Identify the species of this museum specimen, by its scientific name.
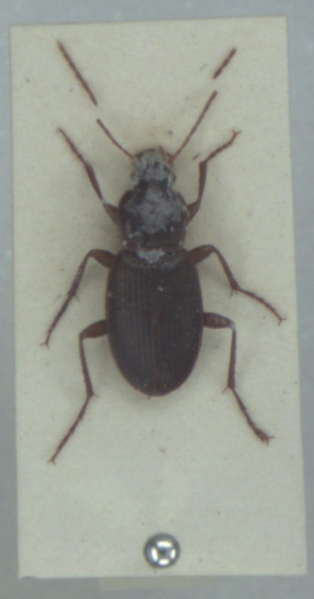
Calathus rotundicollis
